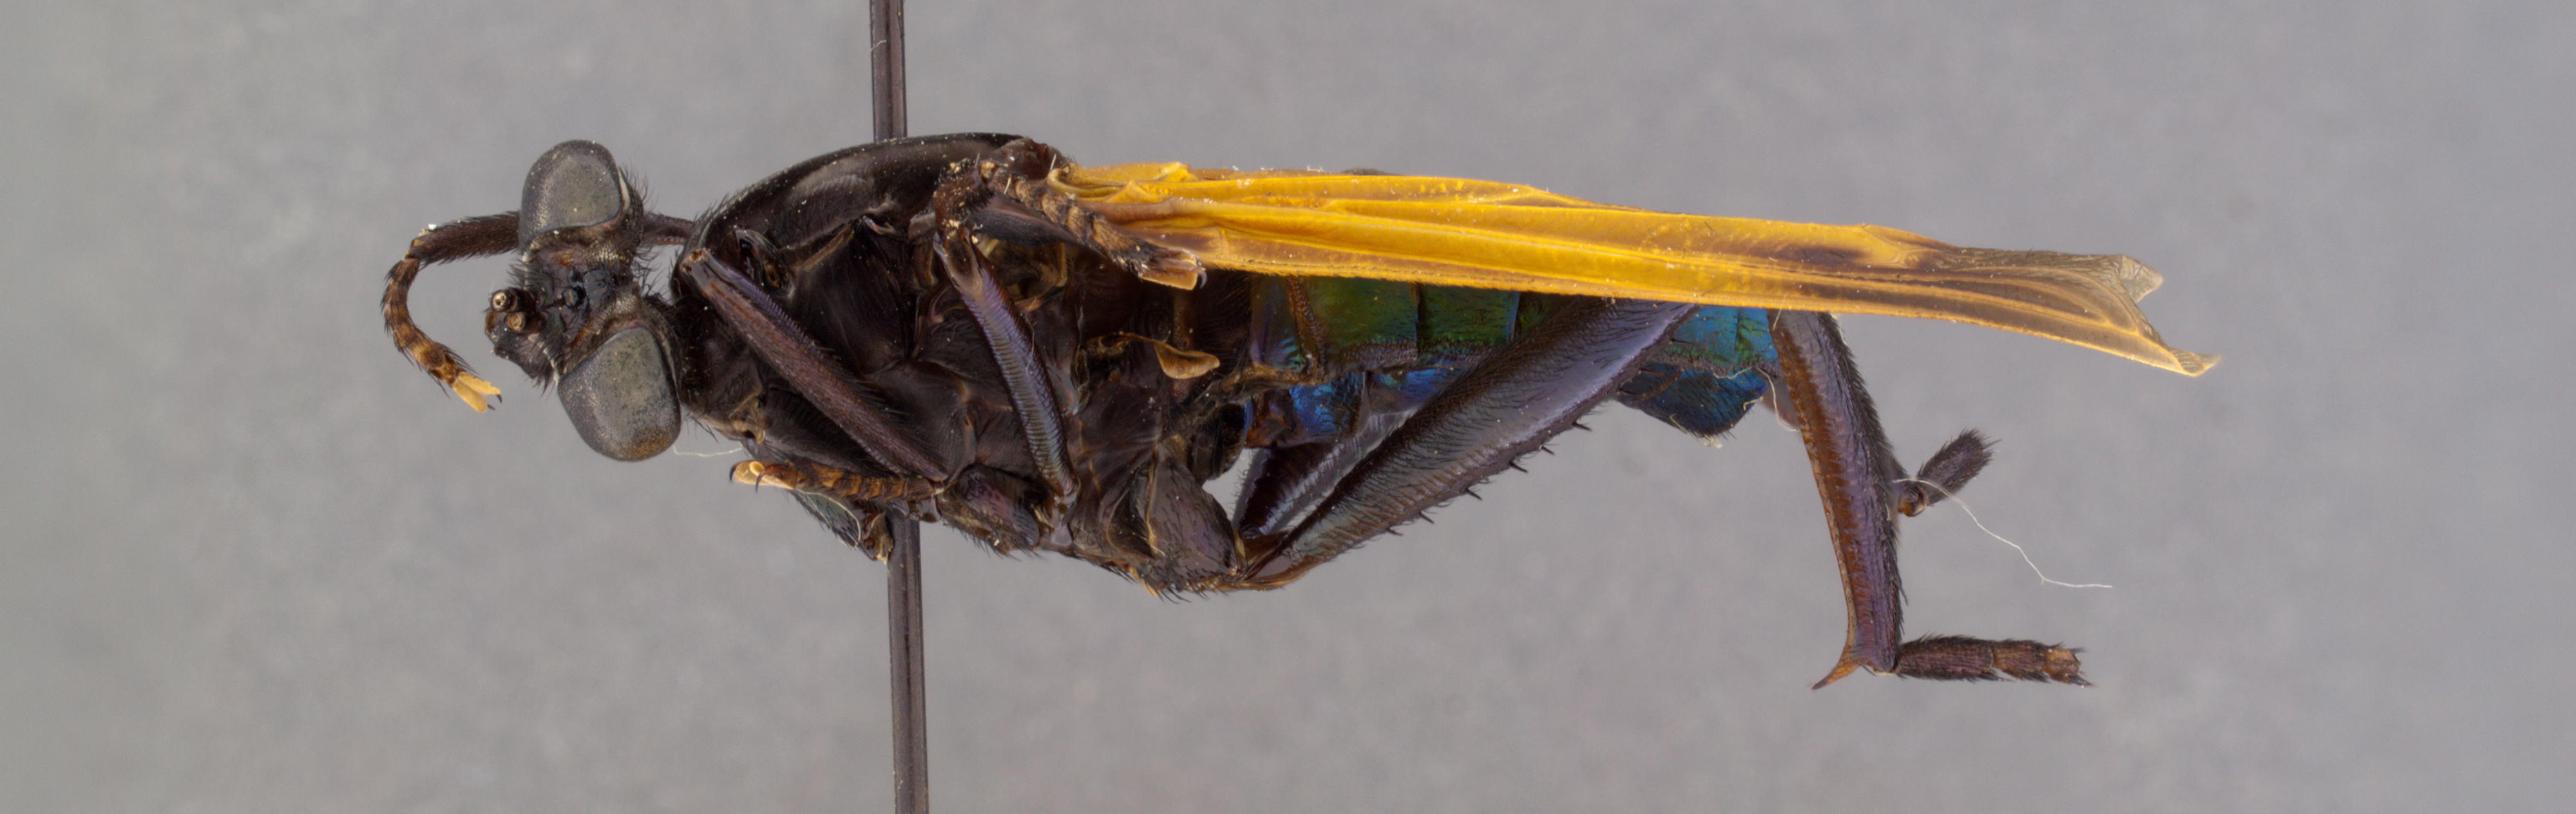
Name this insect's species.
Mydas autuorii
